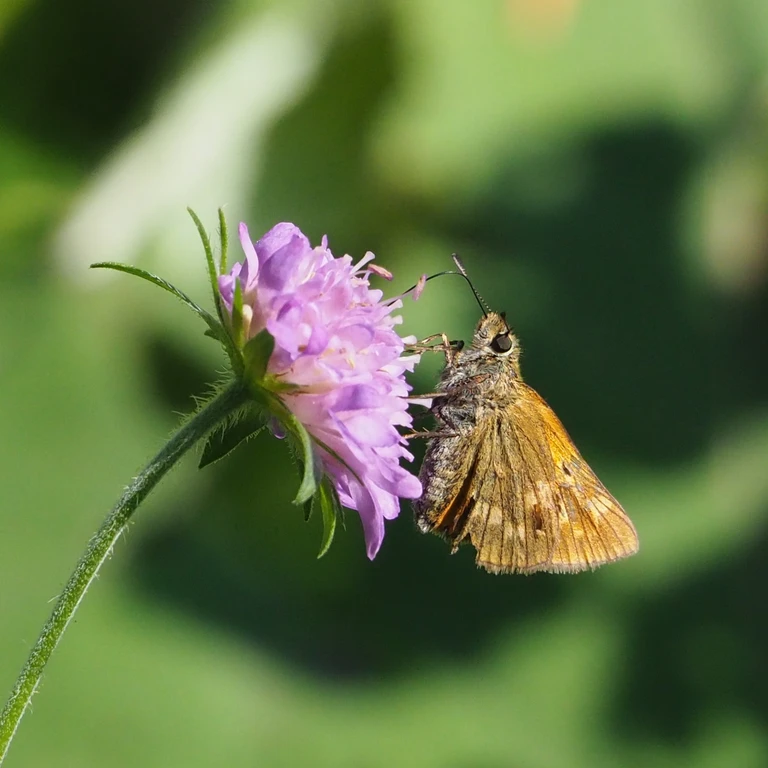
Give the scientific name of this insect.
Ochlodes sylvanus (also Ochlodes venata)
